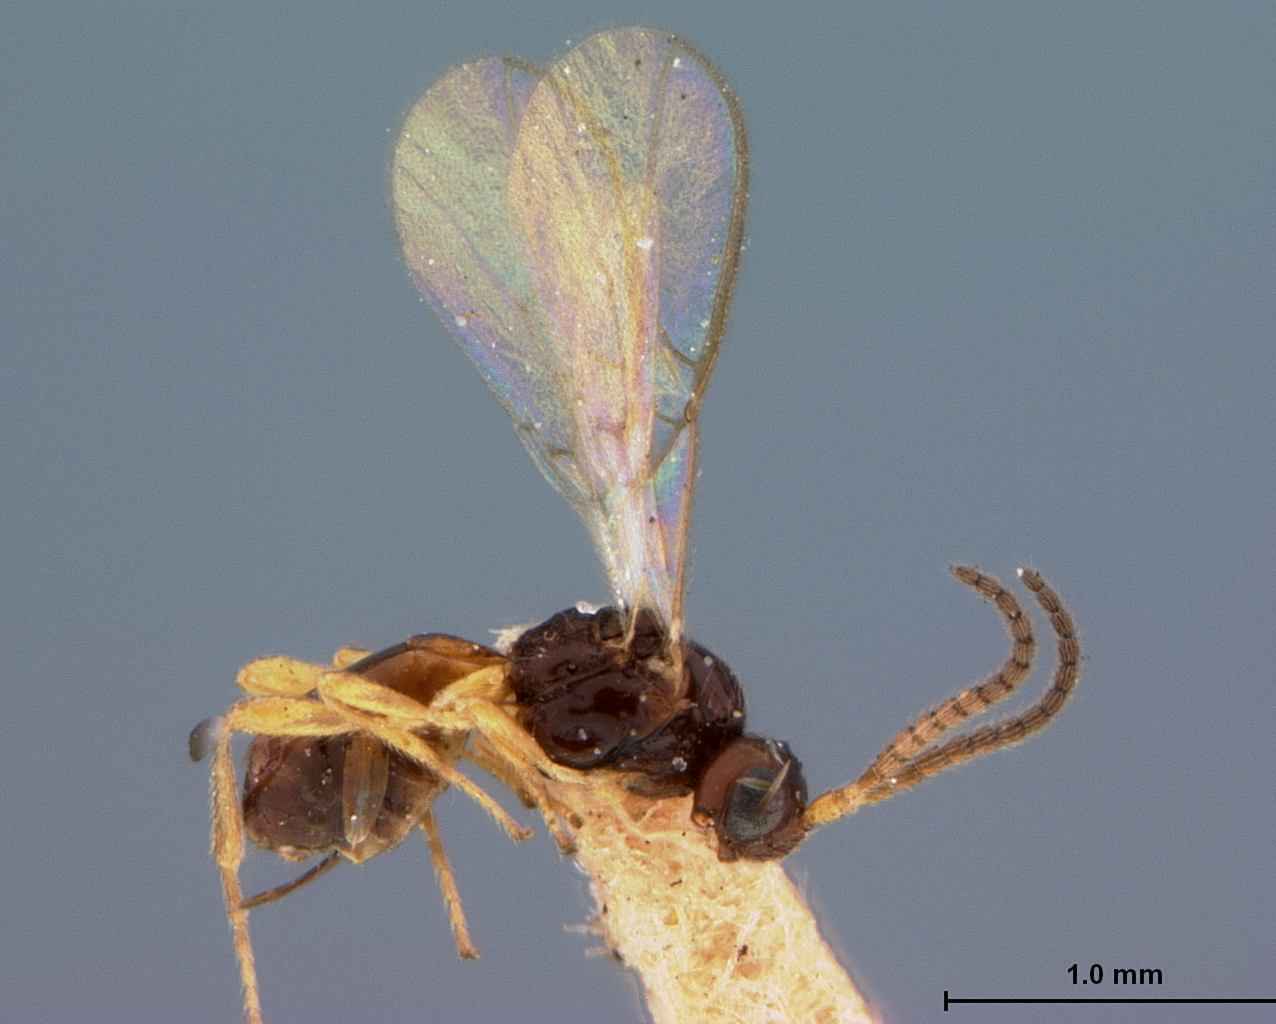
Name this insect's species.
Synaldis exitiosae
